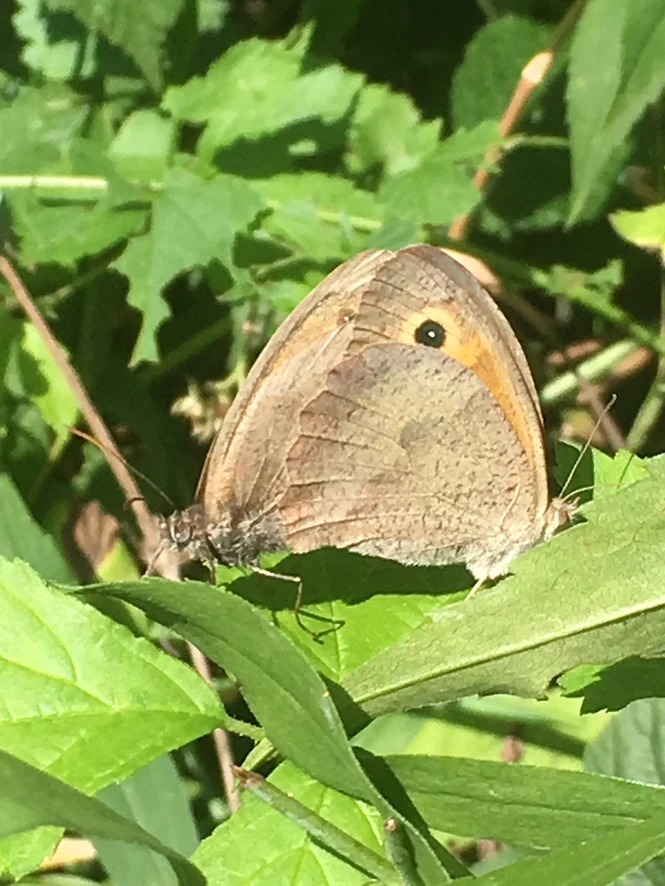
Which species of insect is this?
Maniola jurtina
